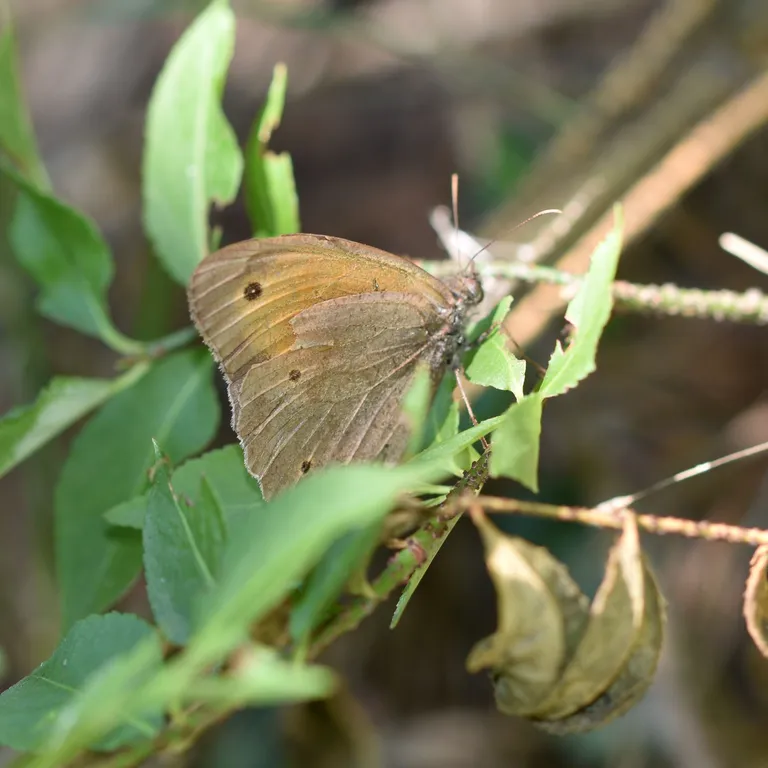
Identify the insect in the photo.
Maniola jurtina
